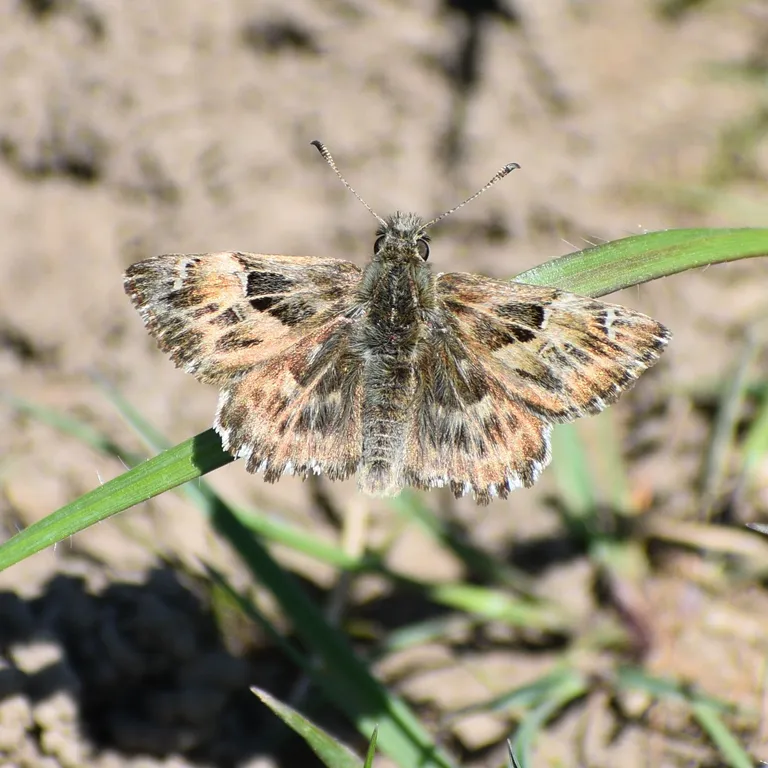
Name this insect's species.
Carcharodus alceae
